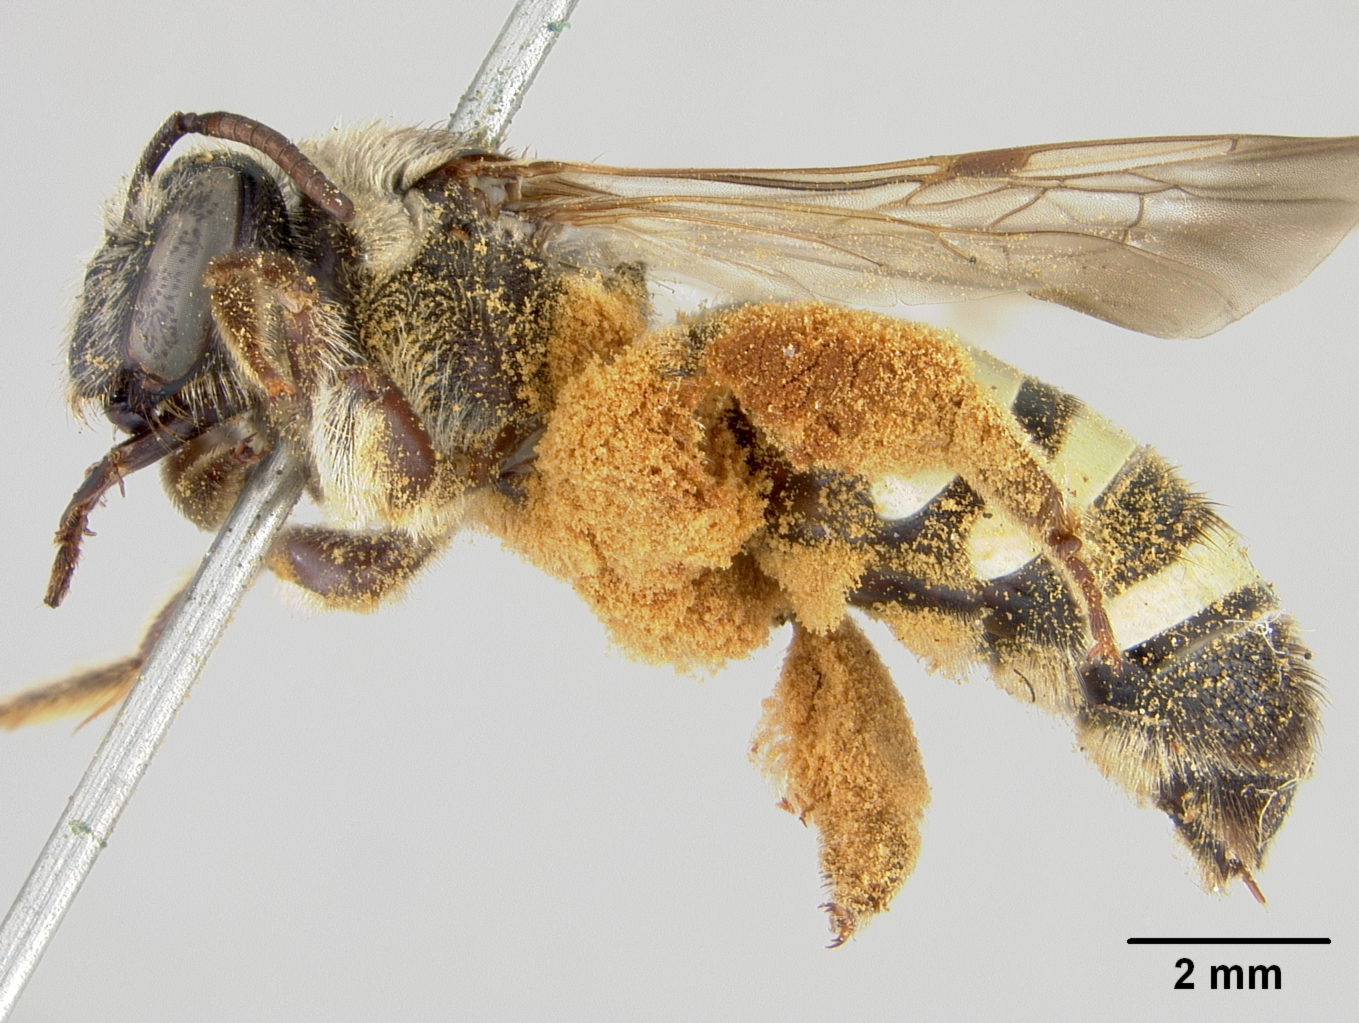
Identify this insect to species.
Nomia californica
